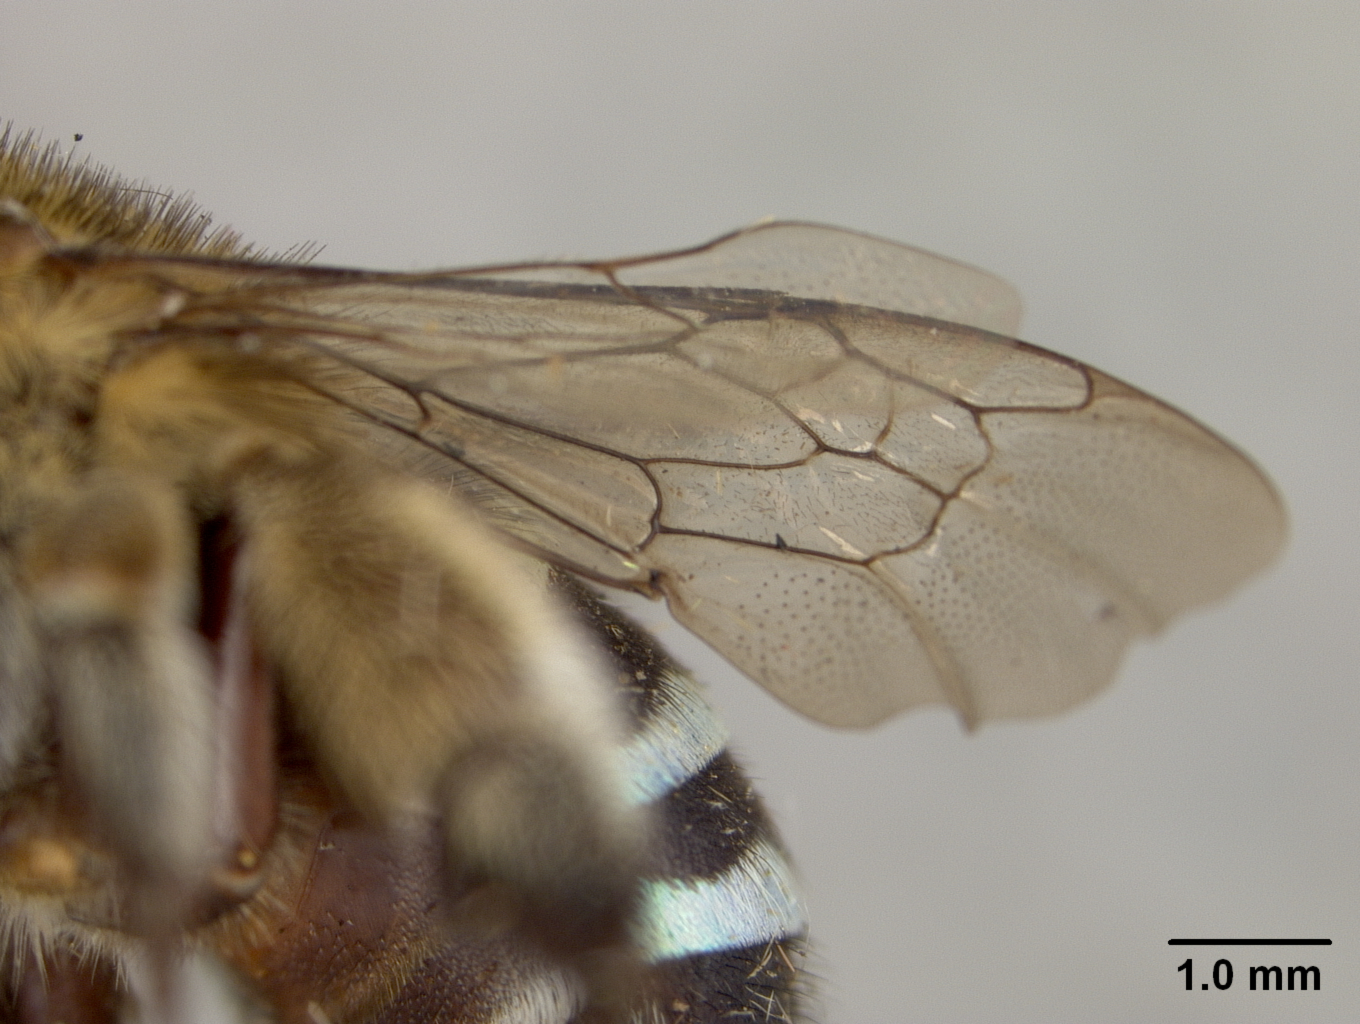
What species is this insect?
Anthophora zonata
